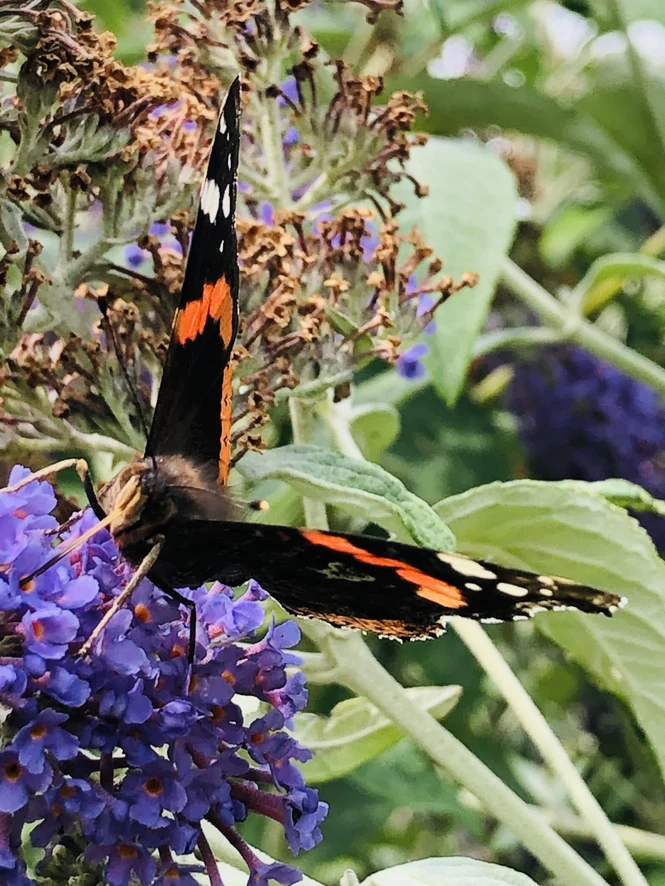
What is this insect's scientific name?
Vanessa atalanta
